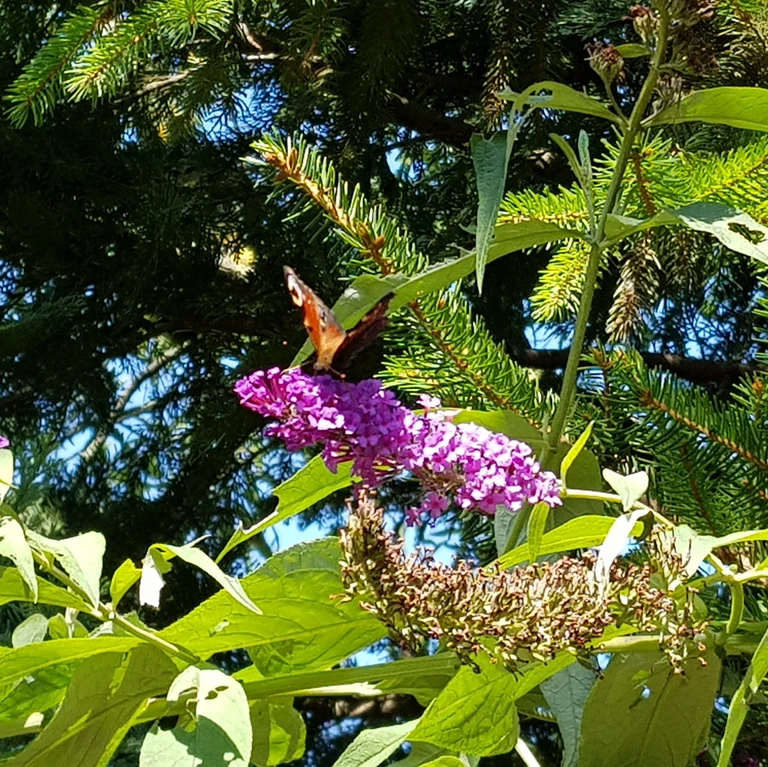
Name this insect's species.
Aglais io
